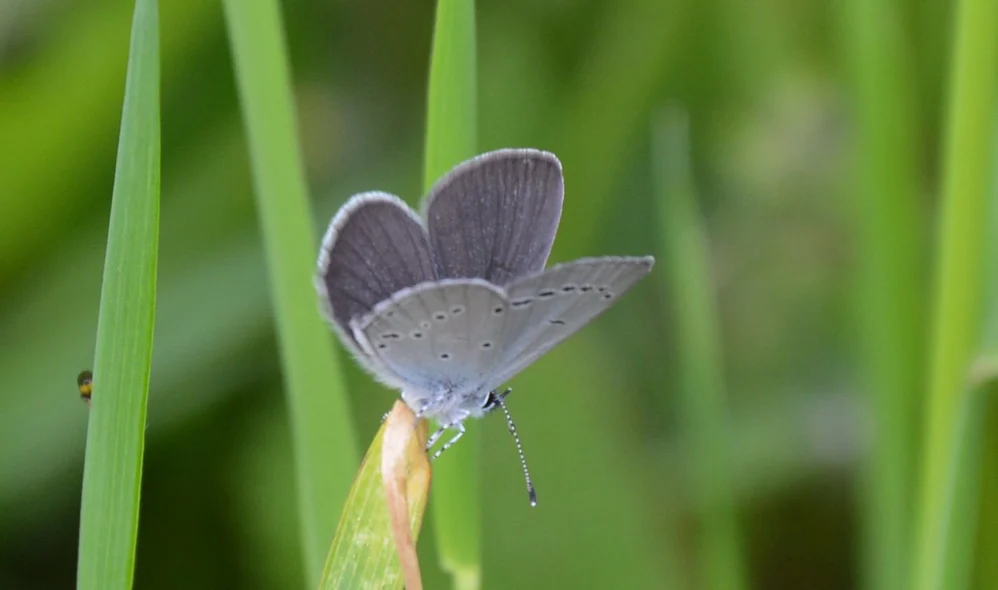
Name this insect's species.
Cupido minimus
